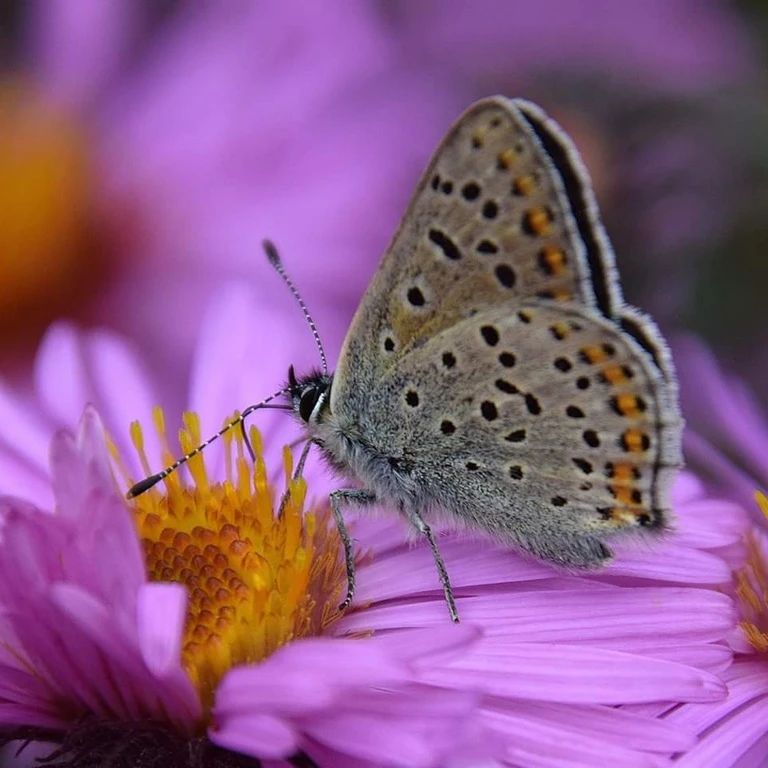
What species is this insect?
Lycaena tityrus (also Loweia tityrus)
